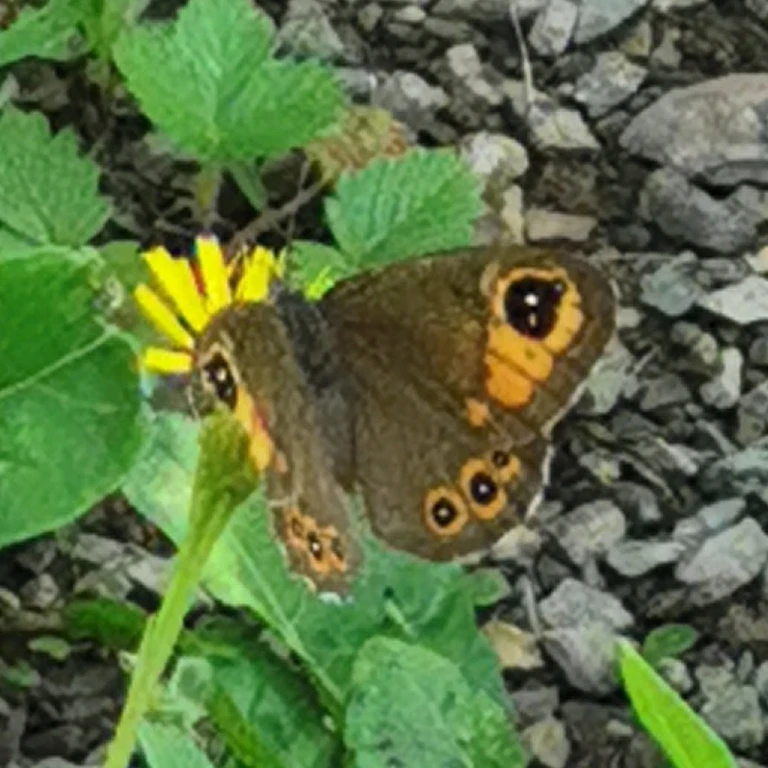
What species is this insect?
Lasiommata maera (also Pararge maera)
